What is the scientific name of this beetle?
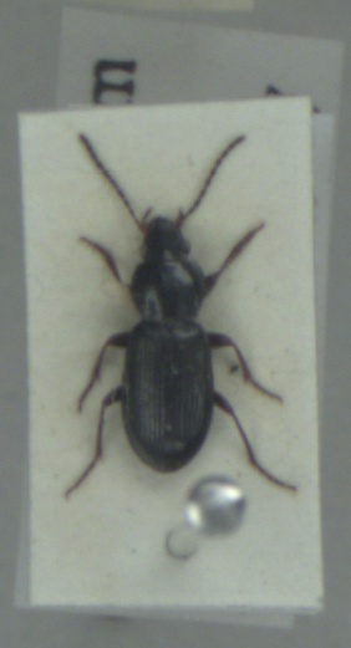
Pterostichus diligens
